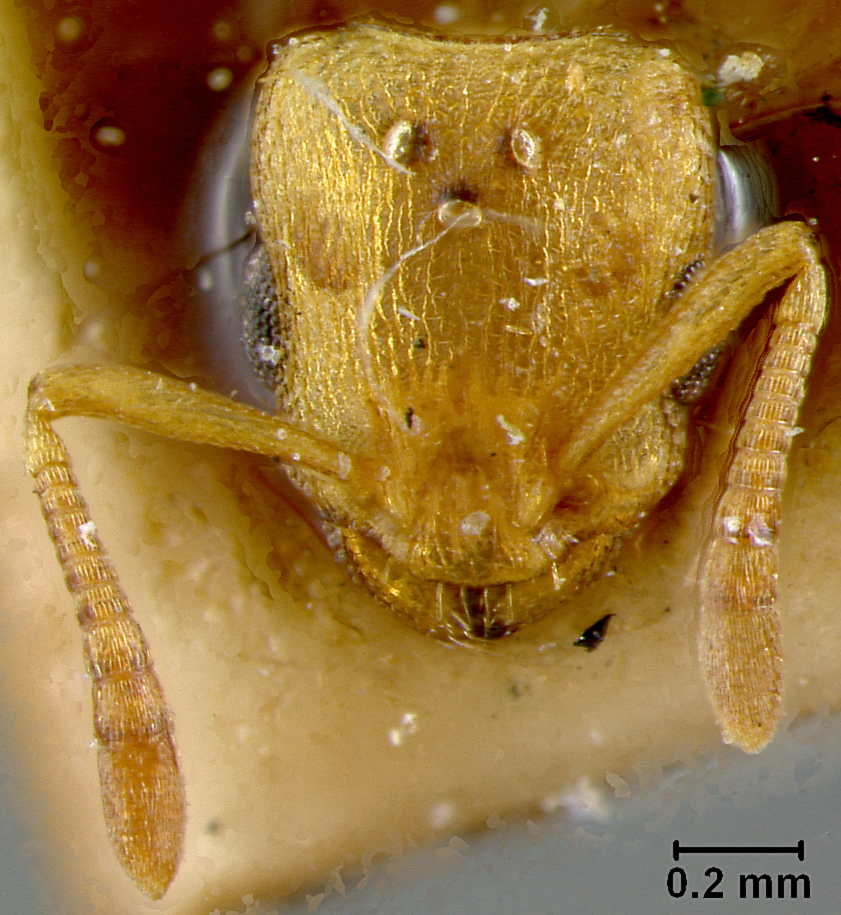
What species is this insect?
Nesomyrmex clavipilis
